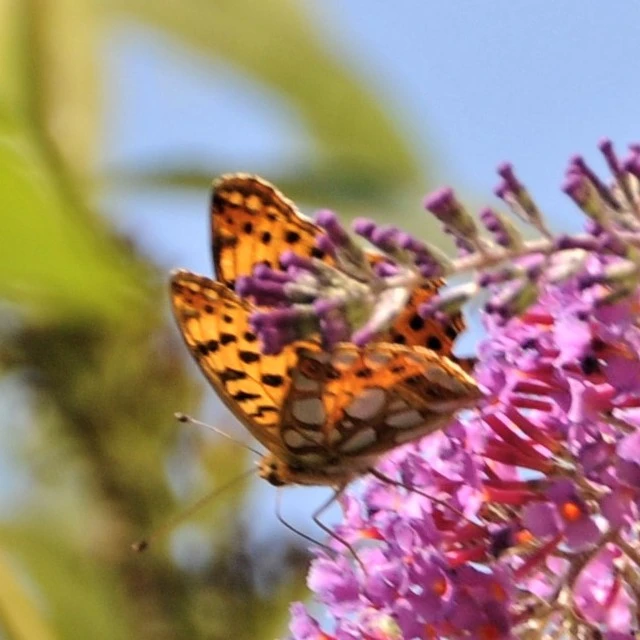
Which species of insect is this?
Issoria lathonia
